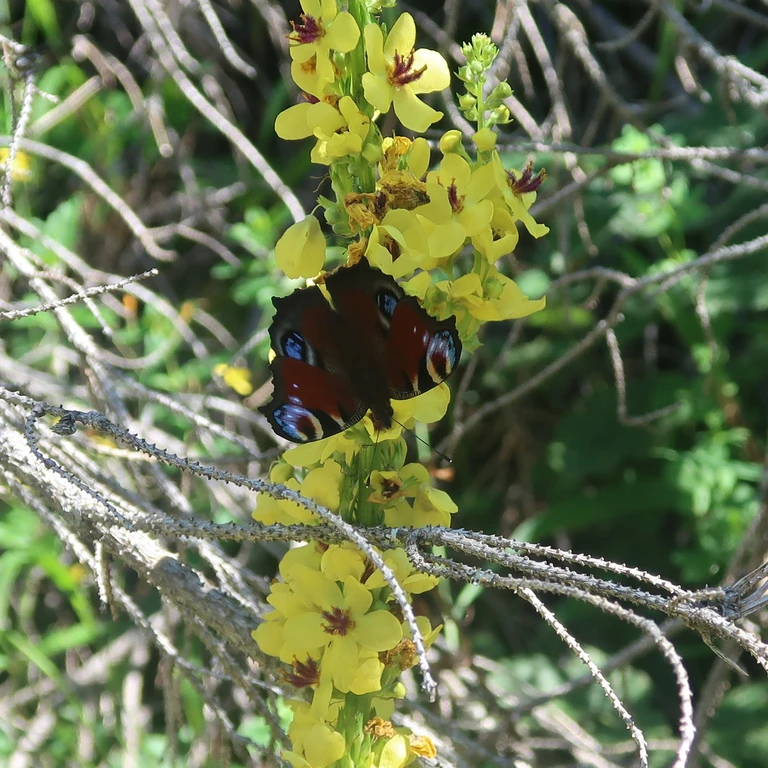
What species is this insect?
Aglais io
